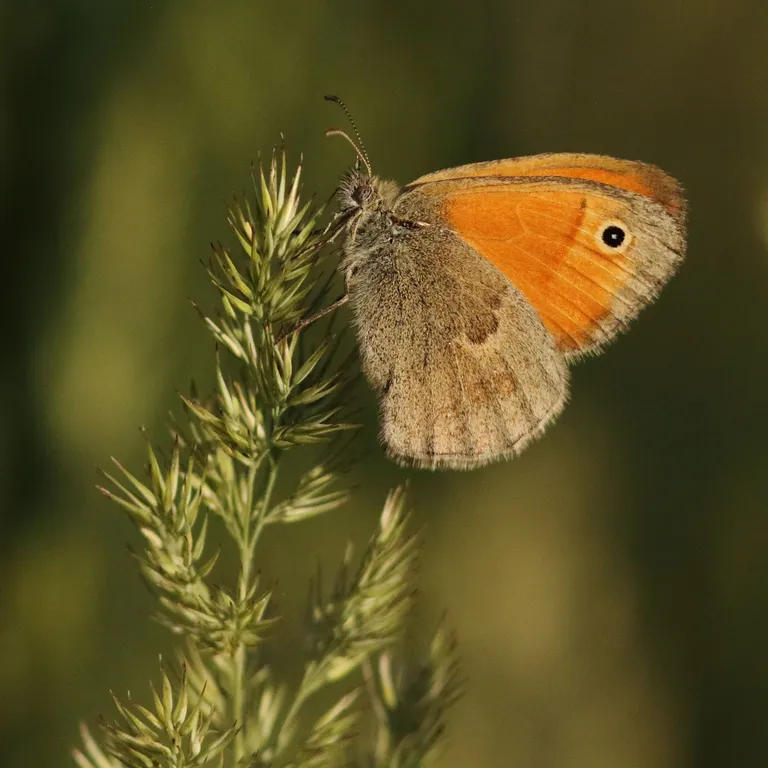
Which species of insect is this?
Coenonympha pamphilus
